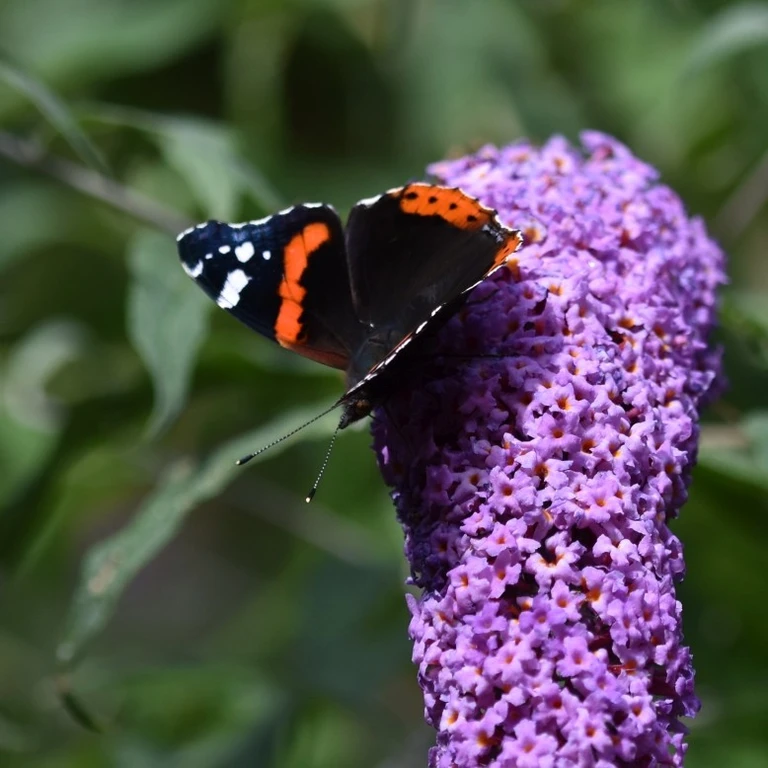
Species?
Vanessa atalanta
